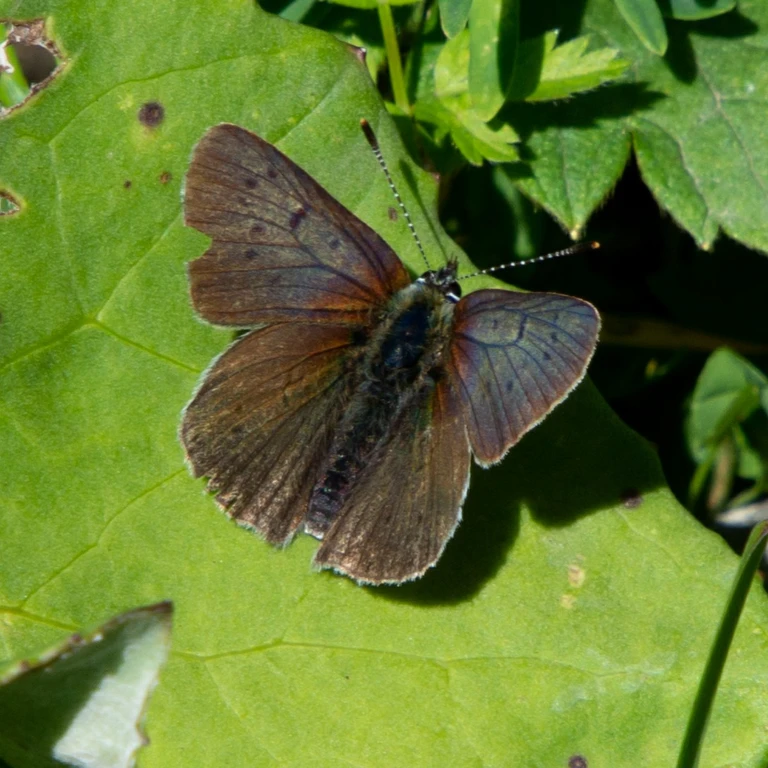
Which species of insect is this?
Lycaena tityrus (also Loweia tityrus)
